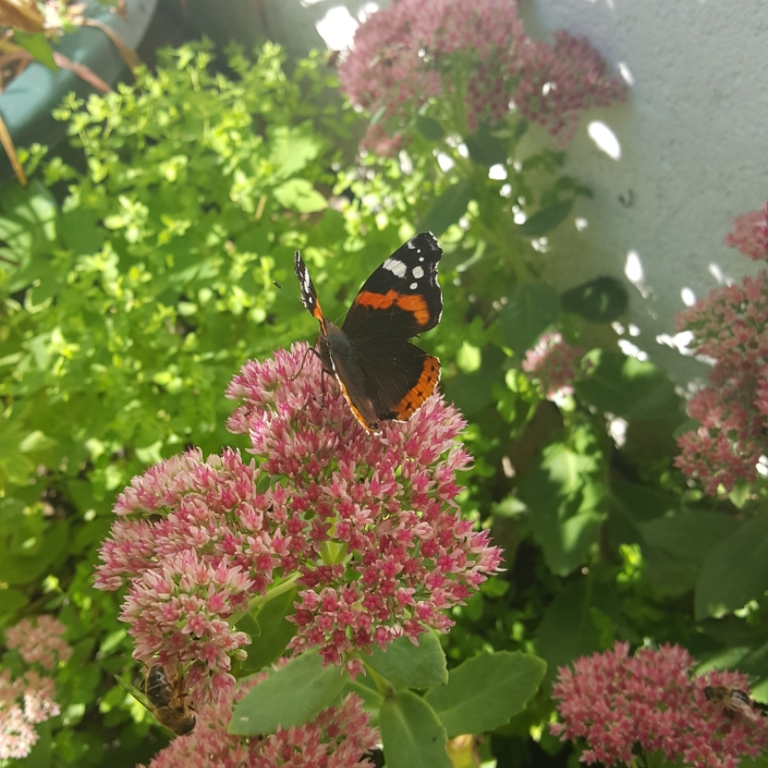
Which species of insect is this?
Vanessa atalanta
